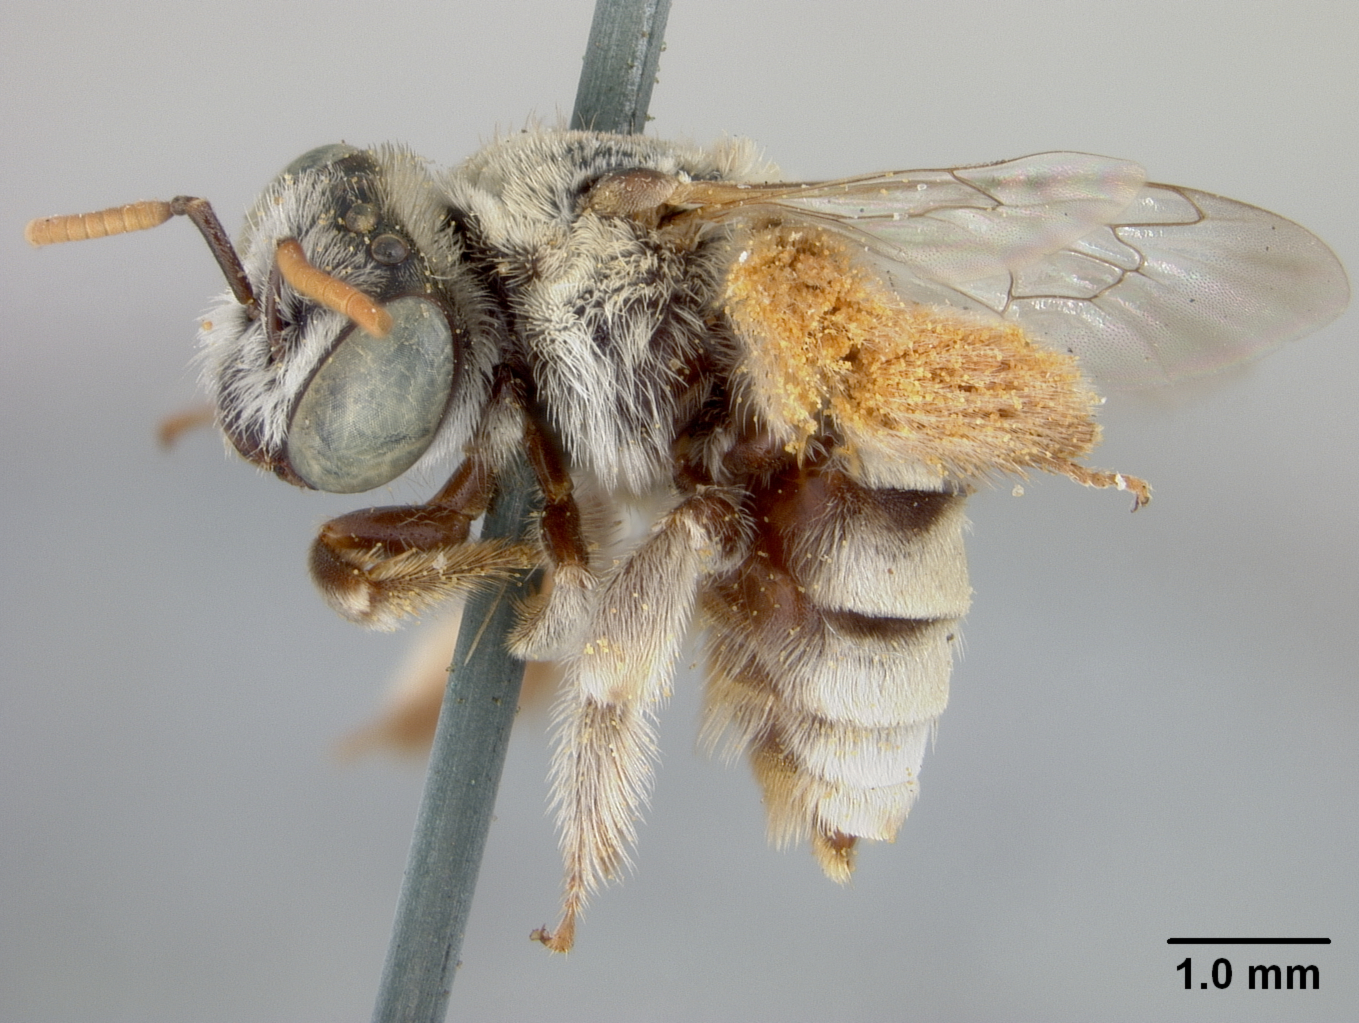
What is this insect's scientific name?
Anthophorula compactula
